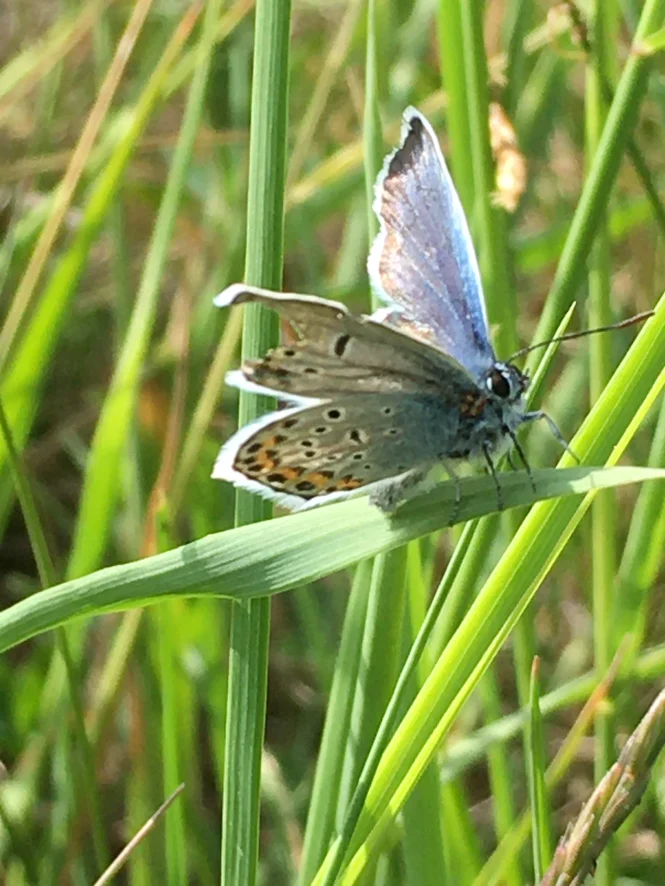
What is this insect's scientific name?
Plebejus argus
